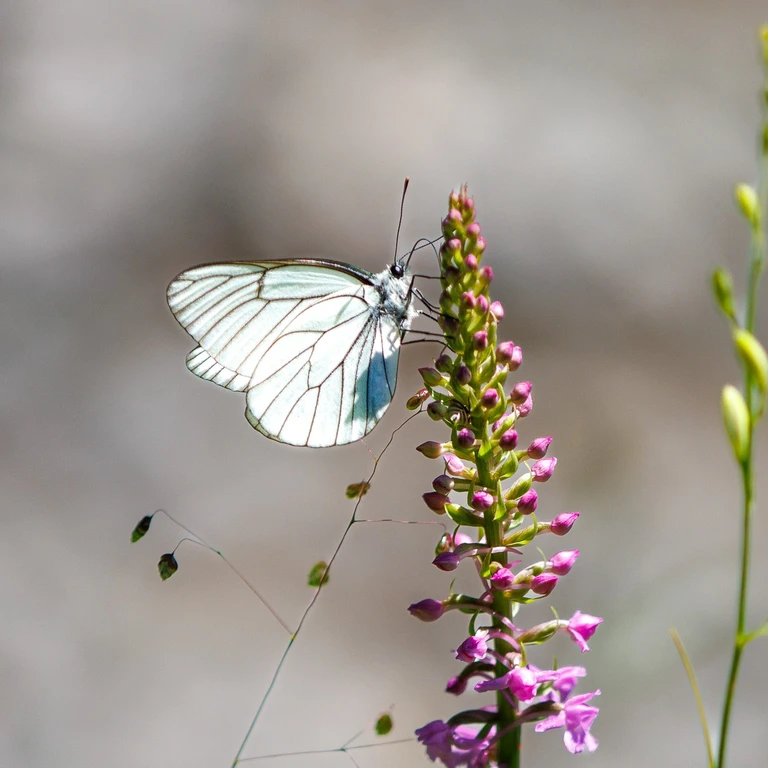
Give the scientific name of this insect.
Aporia crataegi
